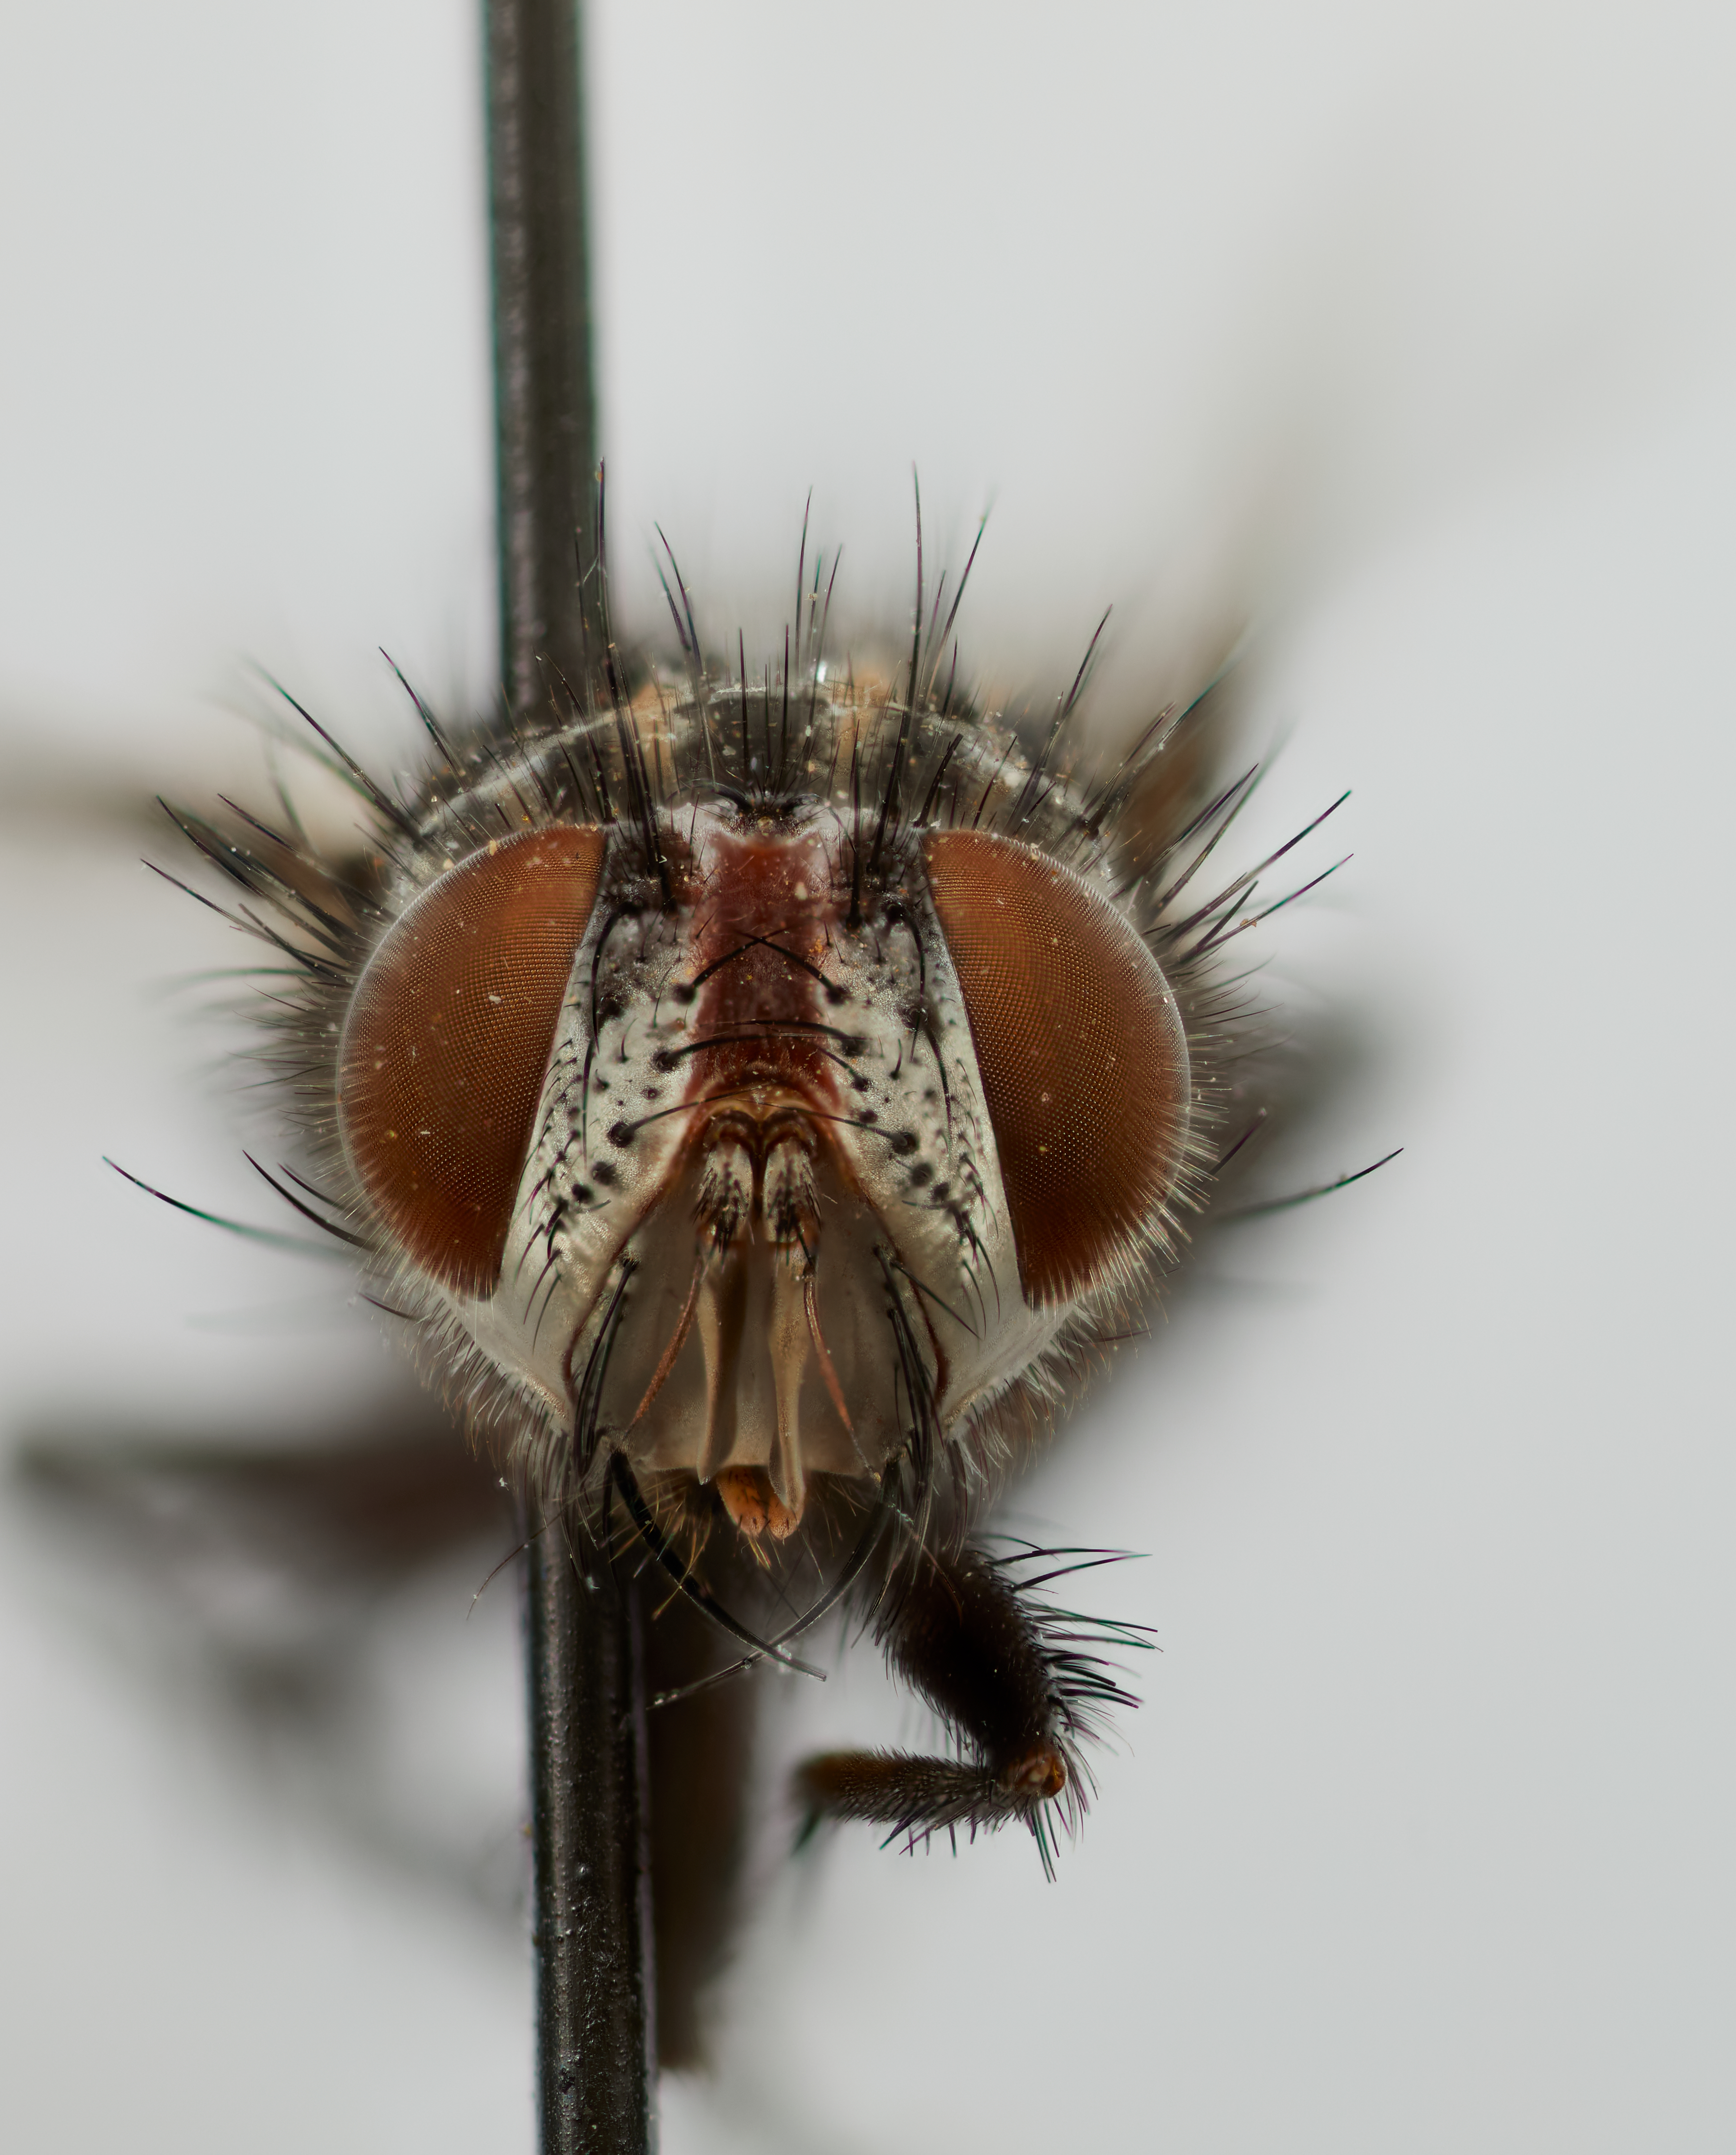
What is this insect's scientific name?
Catagoniopsis infernalis
